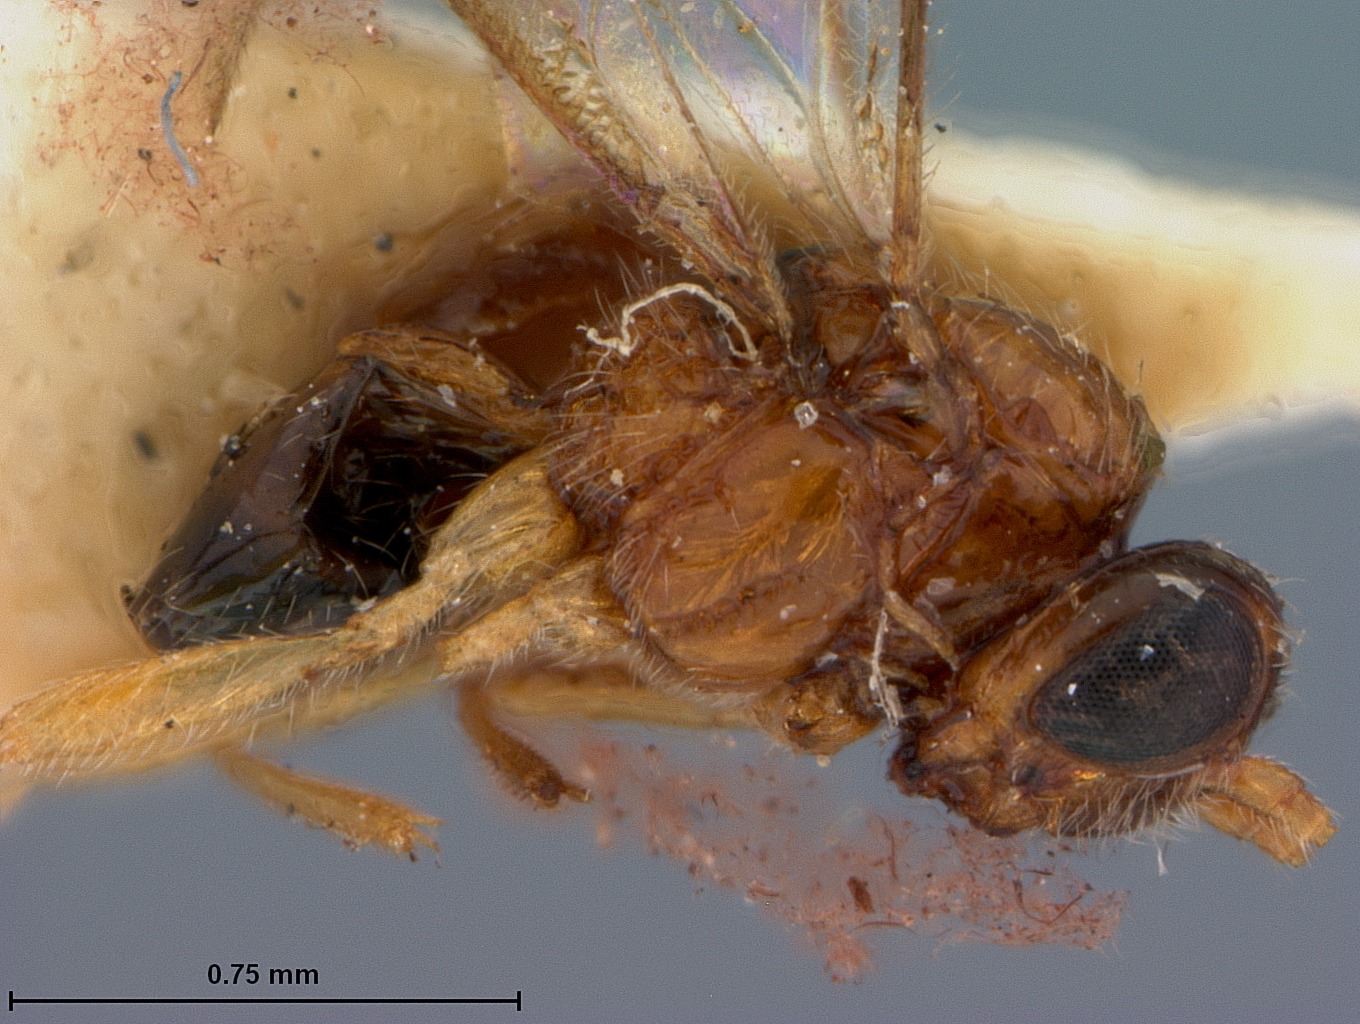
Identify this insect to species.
Opius glabripleurum
